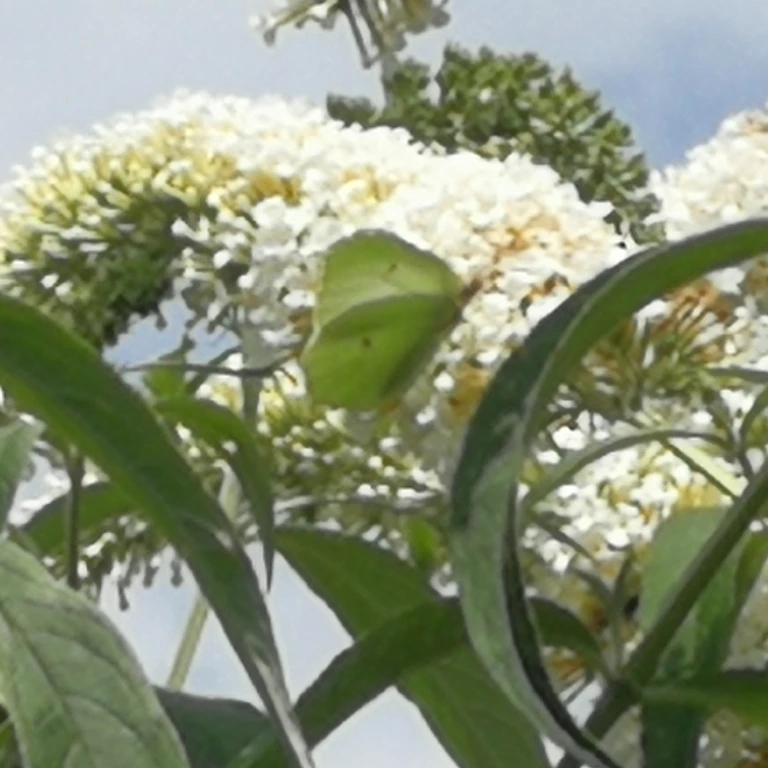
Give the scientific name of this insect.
Gonepteryx rhamni
